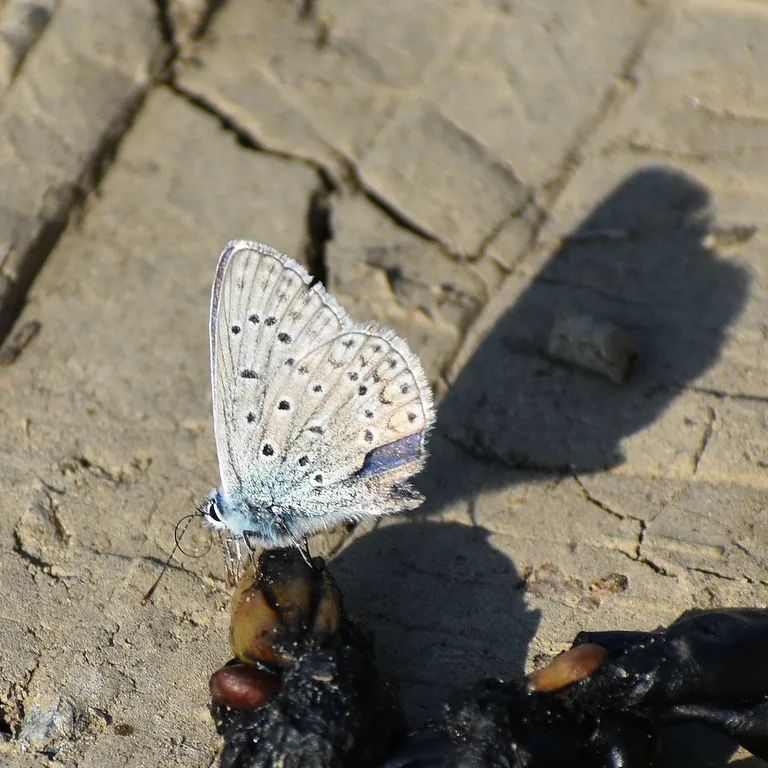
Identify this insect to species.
Polyommatus icarus
